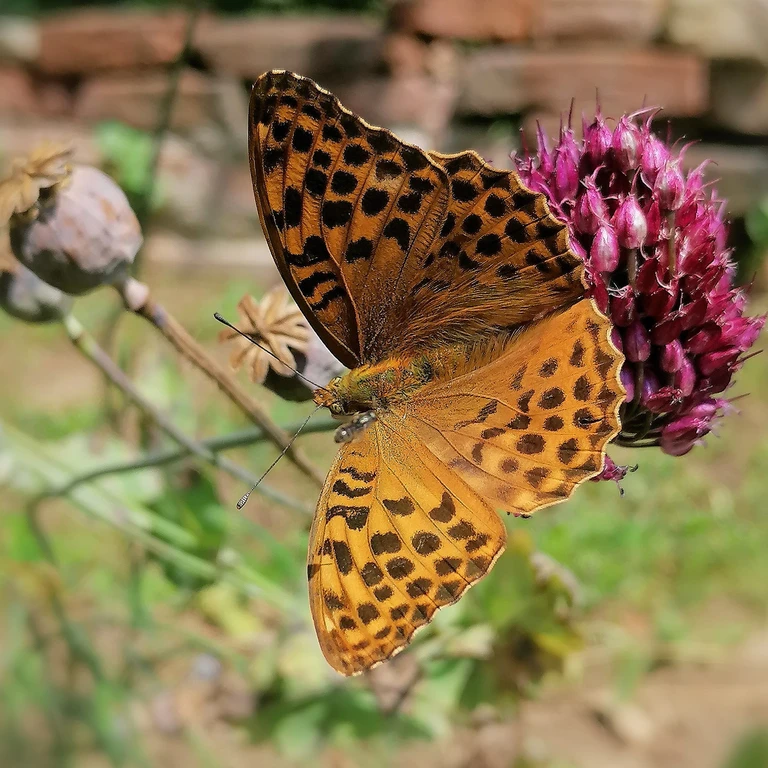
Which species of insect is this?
Argynnis paphia
